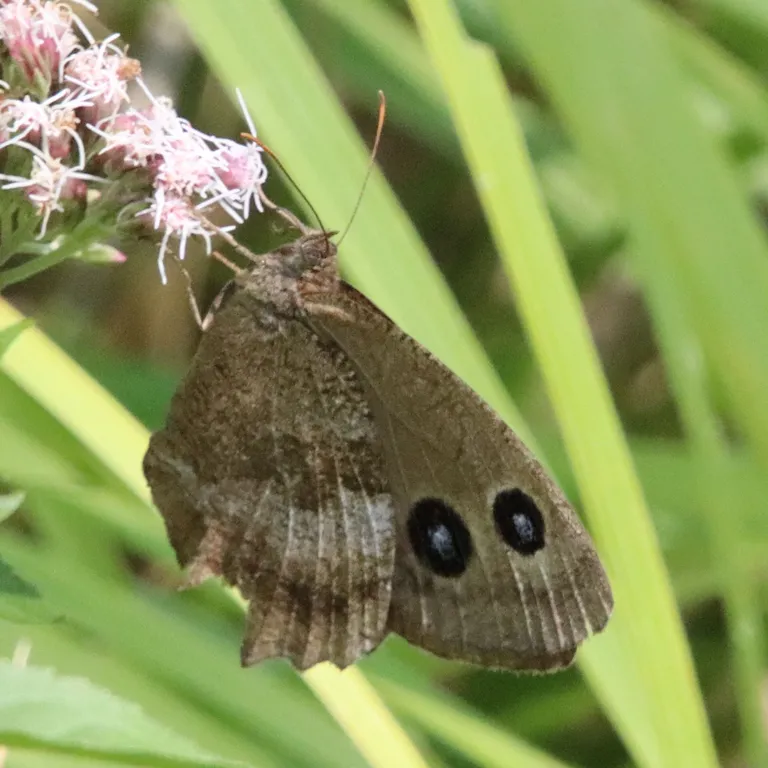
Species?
Minois dryas
